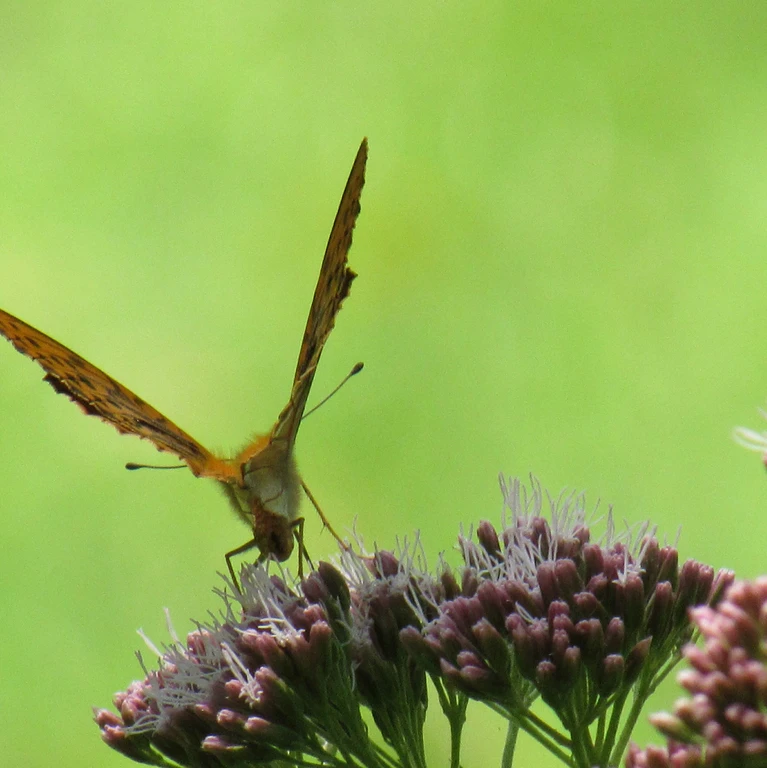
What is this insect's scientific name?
Argynnis paphia
